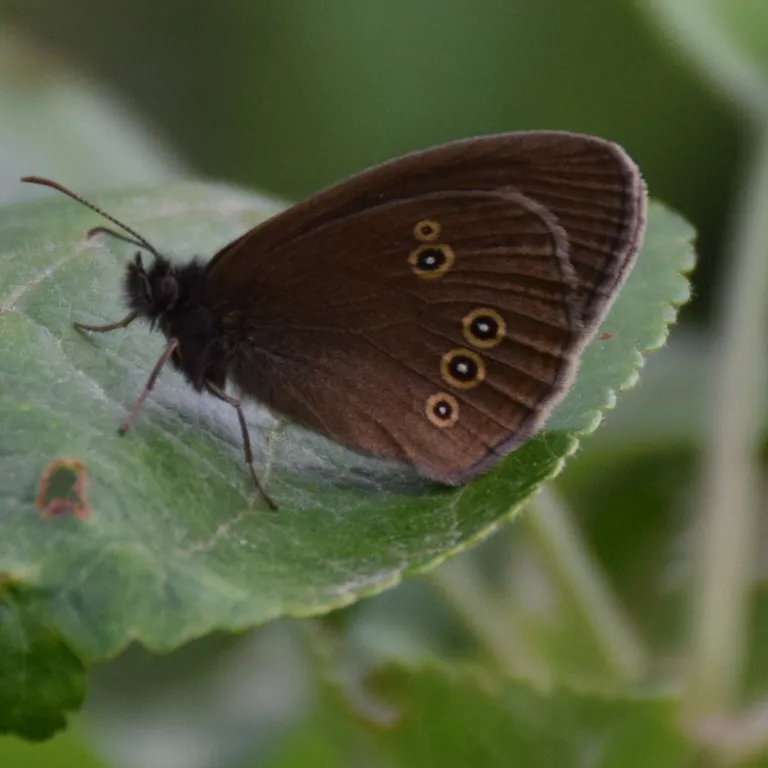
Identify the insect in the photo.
Aphantopus hyperantus
